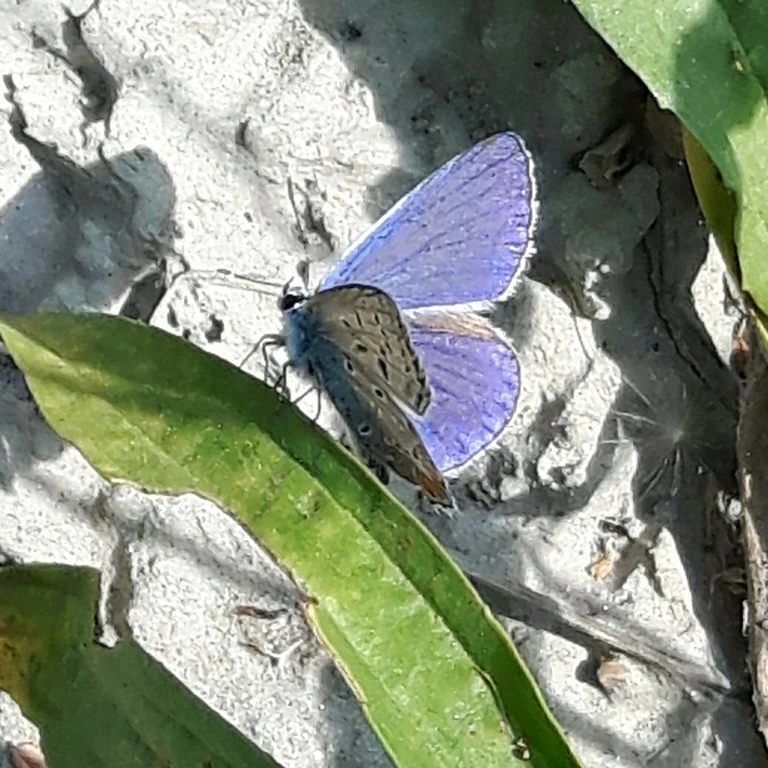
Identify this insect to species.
Polyommatus icarus
